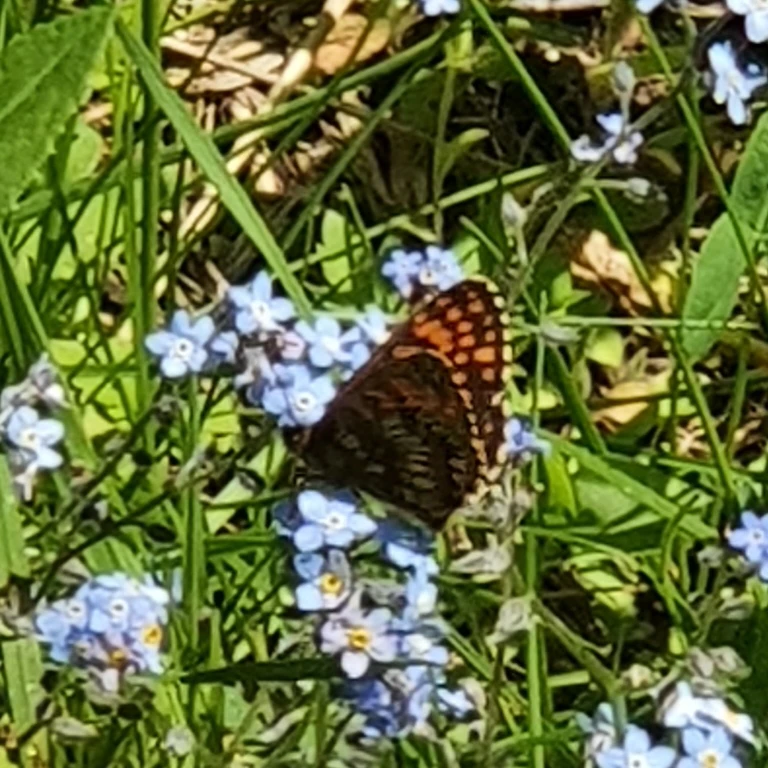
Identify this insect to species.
Hamearis lucina
